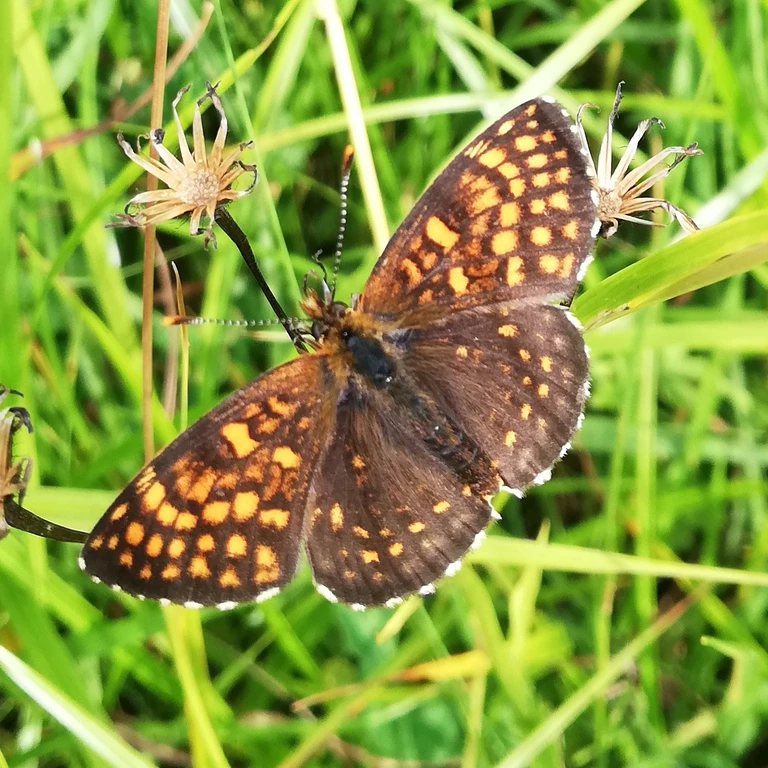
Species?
Melitaea diamina
